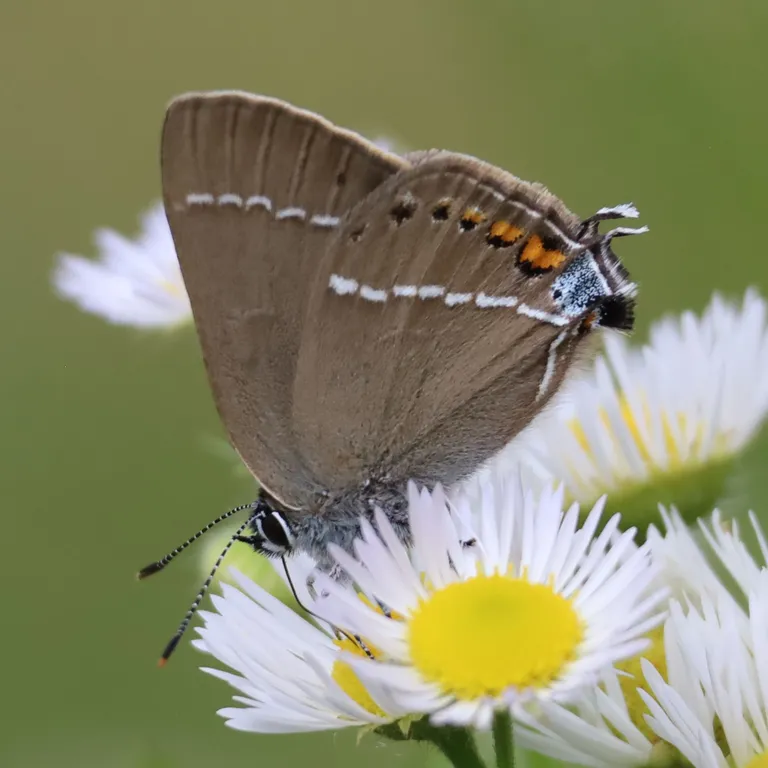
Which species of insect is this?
Satyrium spini (also Tuttiola spini)
